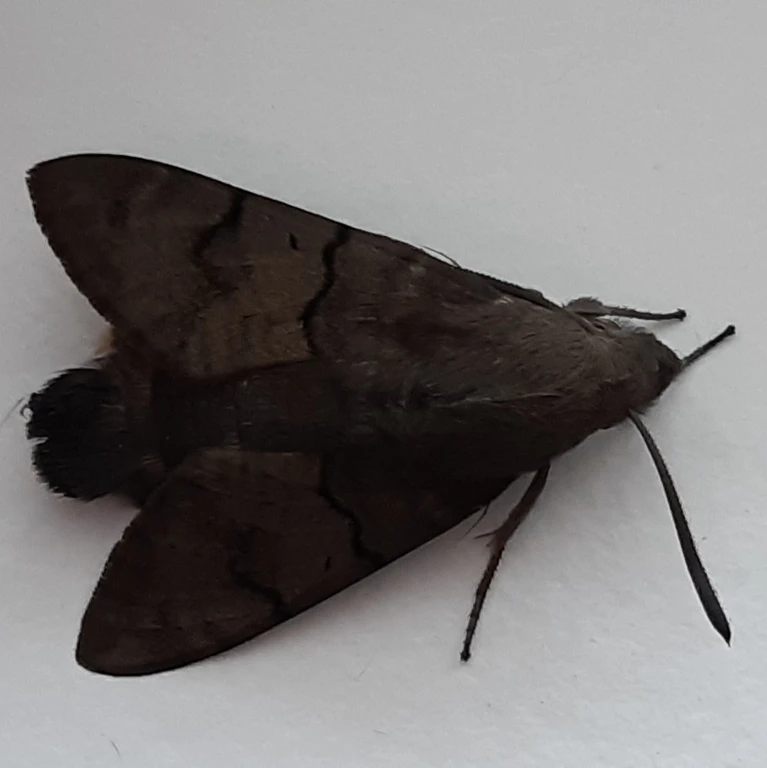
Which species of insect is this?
Macroglossum stellatarum
